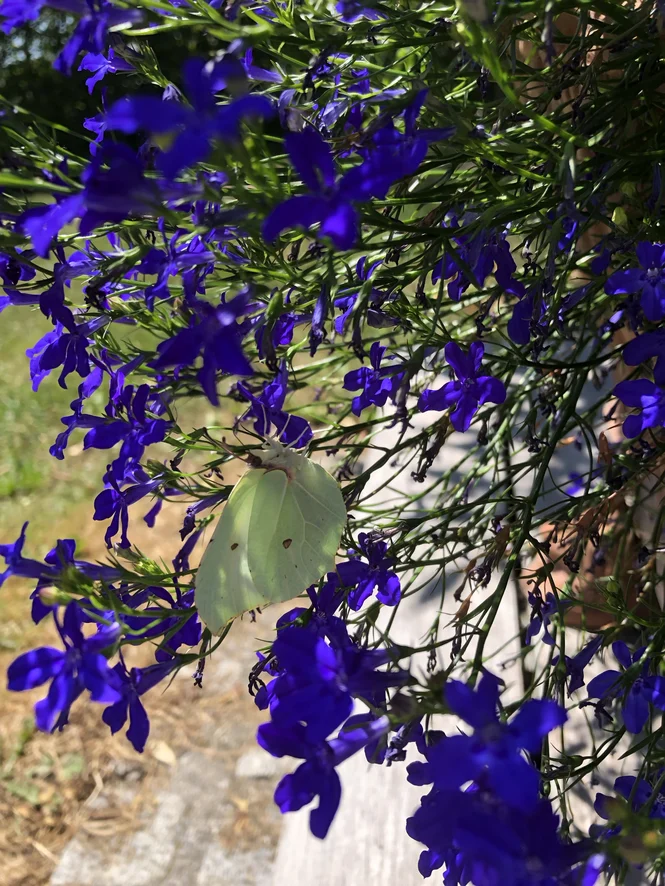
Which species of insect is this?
Gonepteryx rhamni
